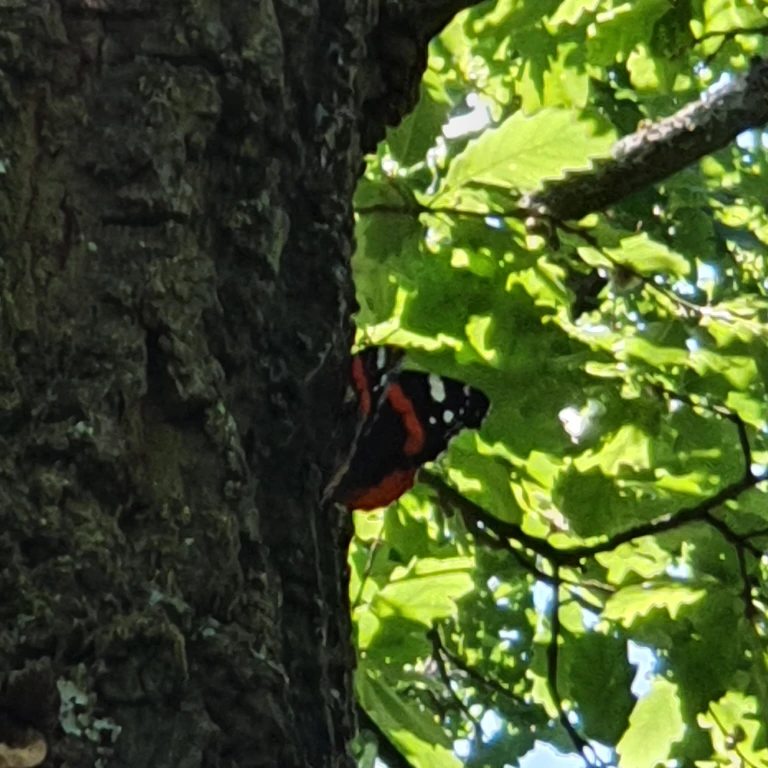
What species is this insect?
Vanessa atalanta
